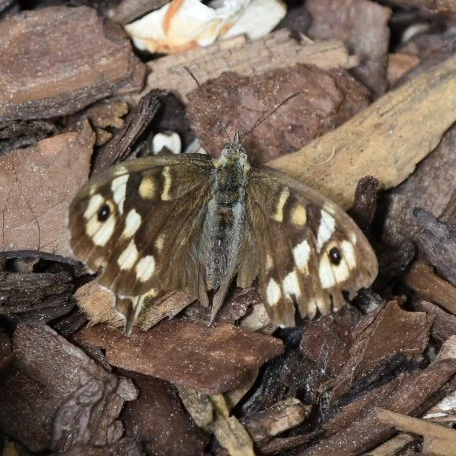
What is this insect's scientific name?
Pararge aegeria
